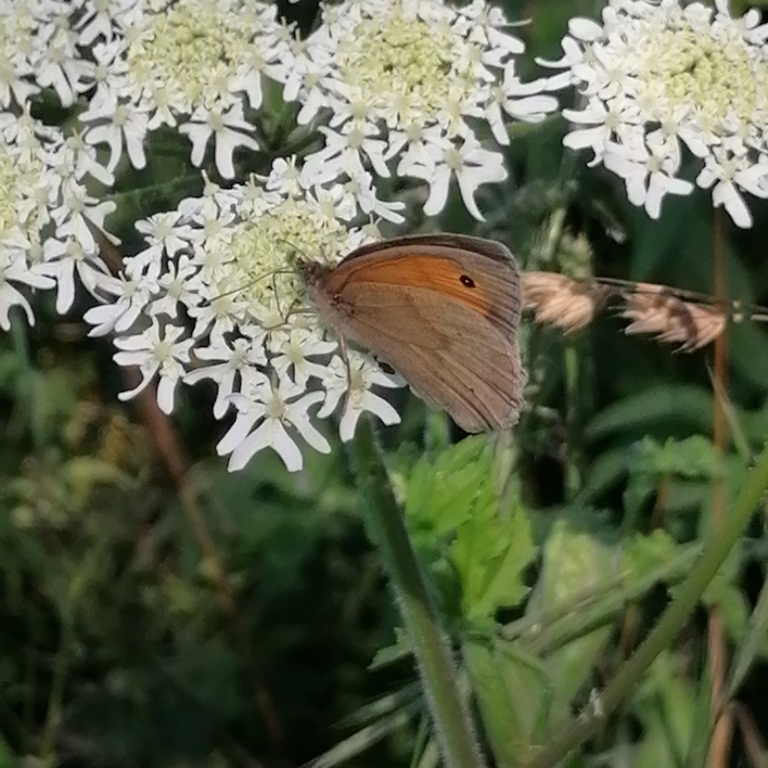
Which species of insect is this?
Maniola jurtina
